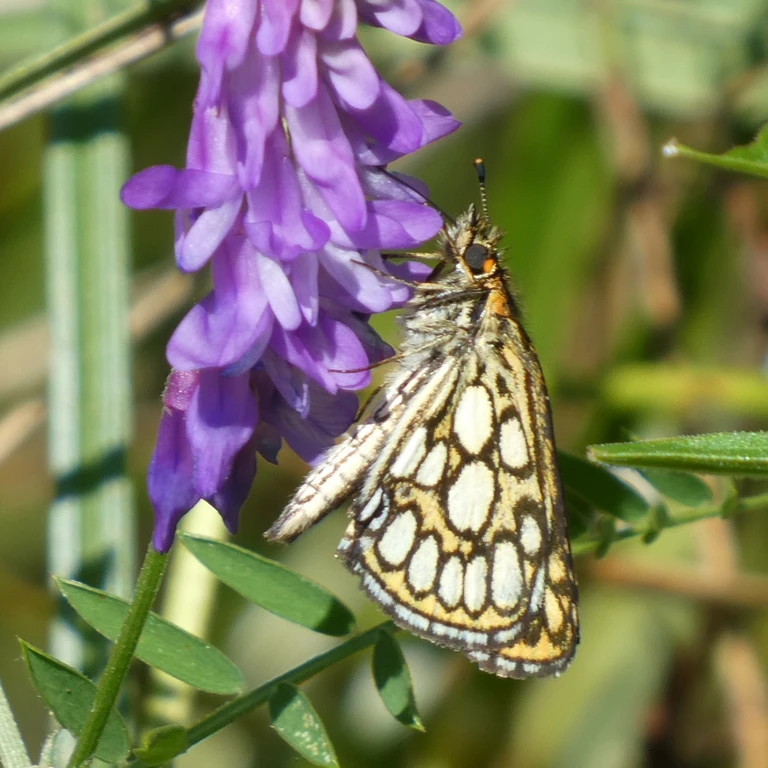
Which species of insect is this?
Heteropterus morpheus
